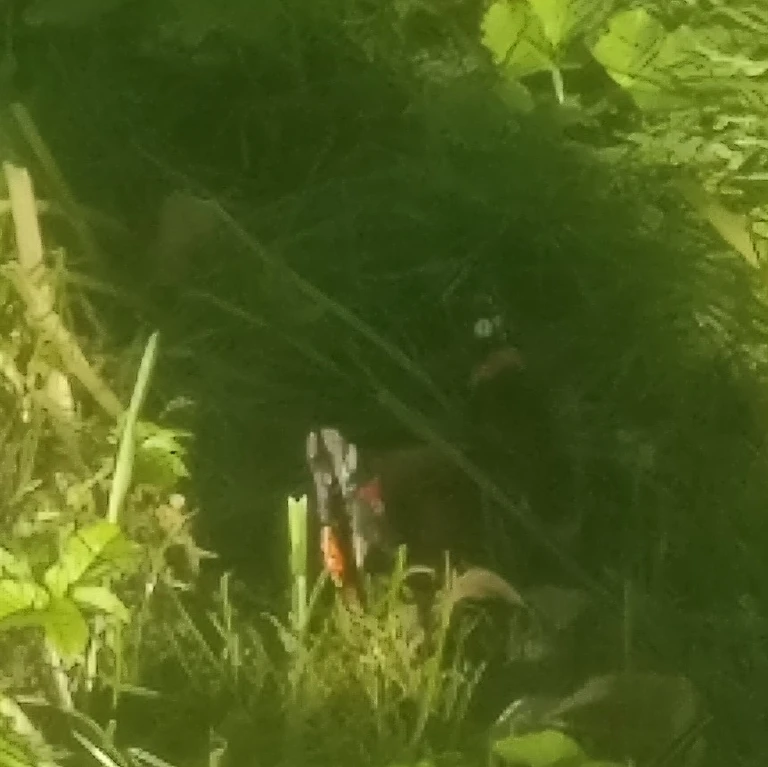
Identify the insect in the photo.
Vanessa atalanta
